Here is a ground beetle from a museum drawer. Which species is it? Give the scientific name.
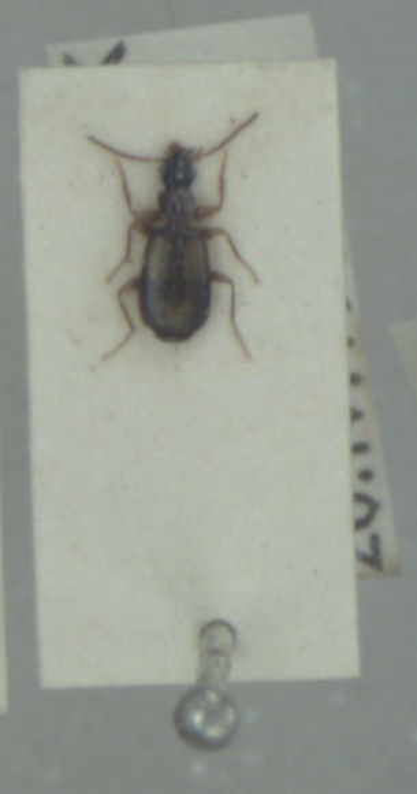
Calodromius spilotus
